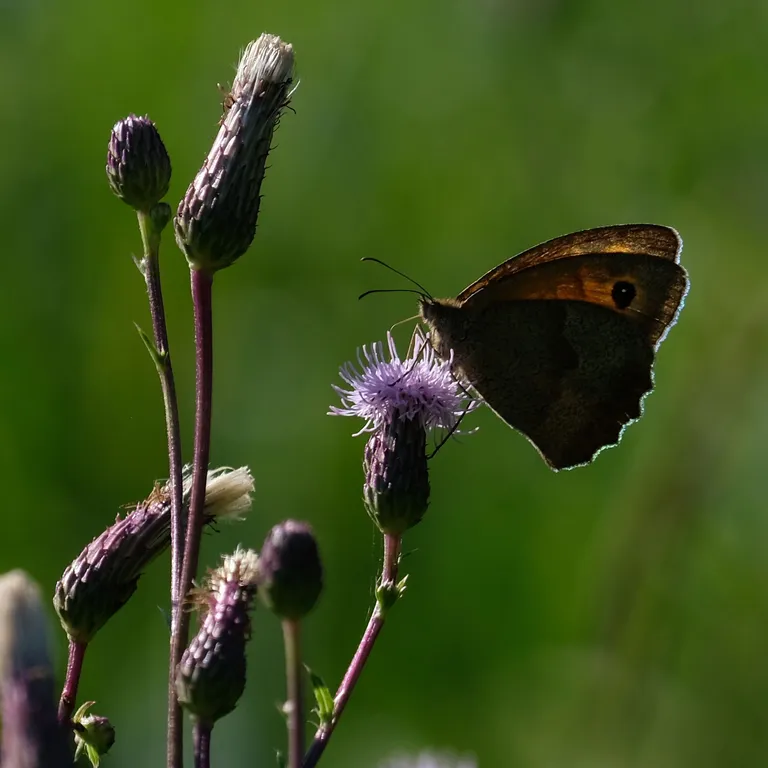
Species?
Maniola jurtina
